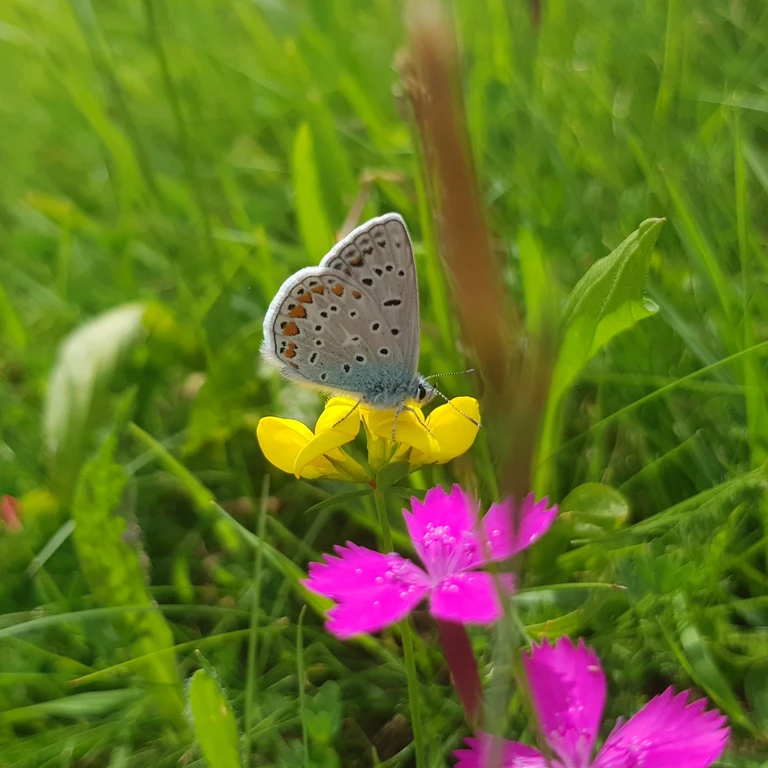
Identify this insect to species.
Polyommatus icarus
